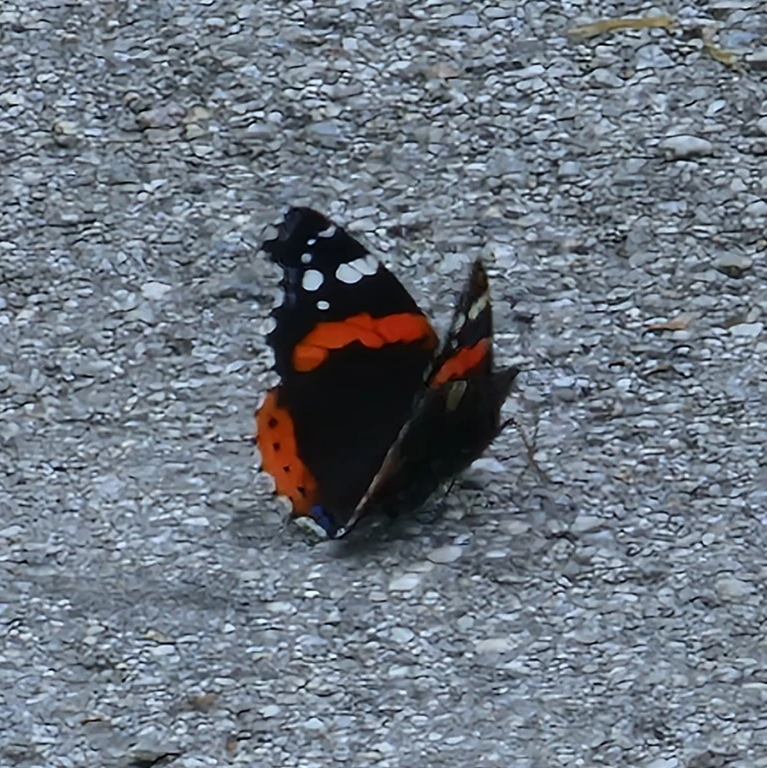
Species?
Vanessa atalanta
